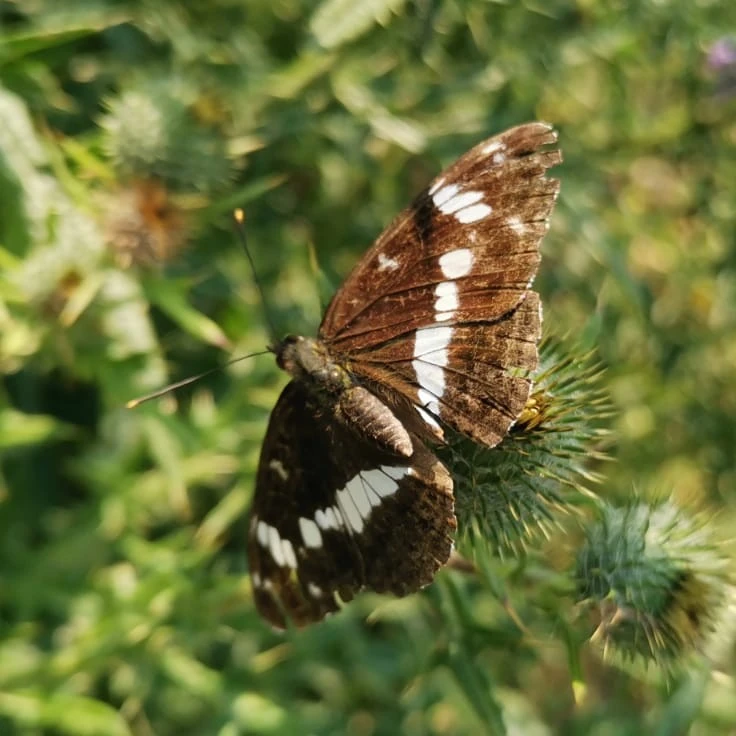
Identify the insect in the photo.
Limenitis camilla (also Ladoga camilla)
